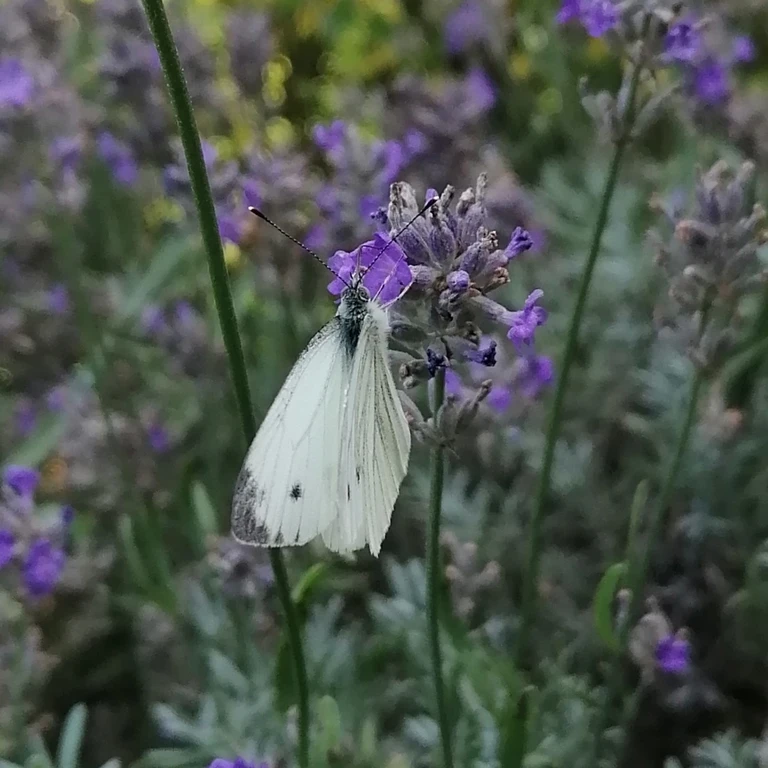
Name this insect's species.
Pieris napi
